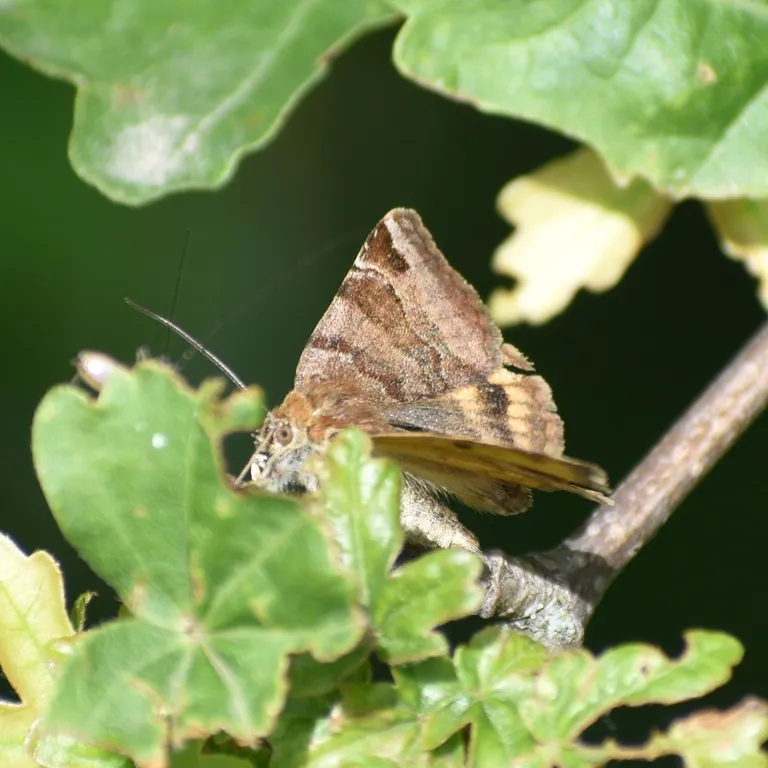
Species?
Euclidia glyphica
